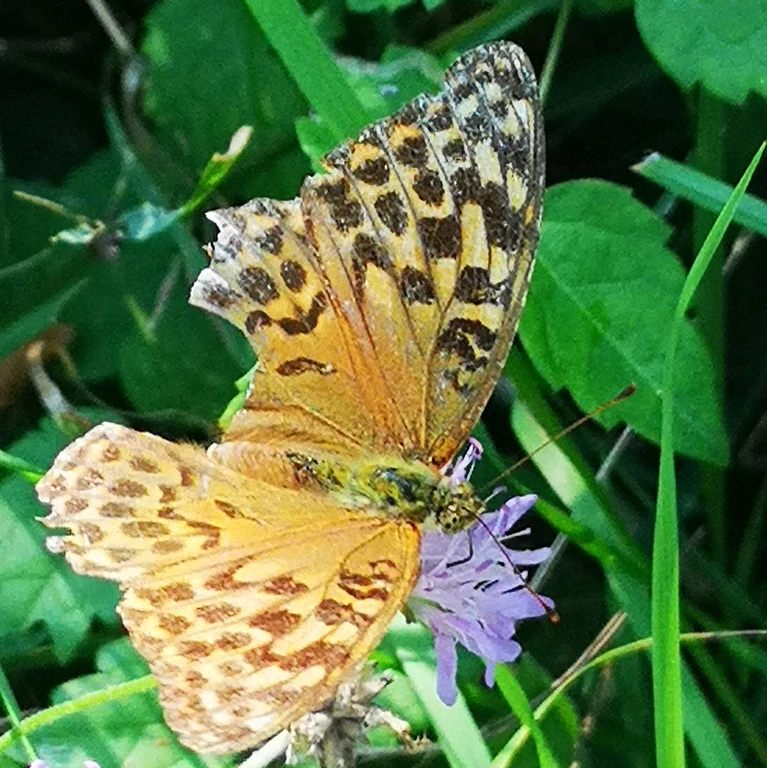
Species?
Argynnis paphia
